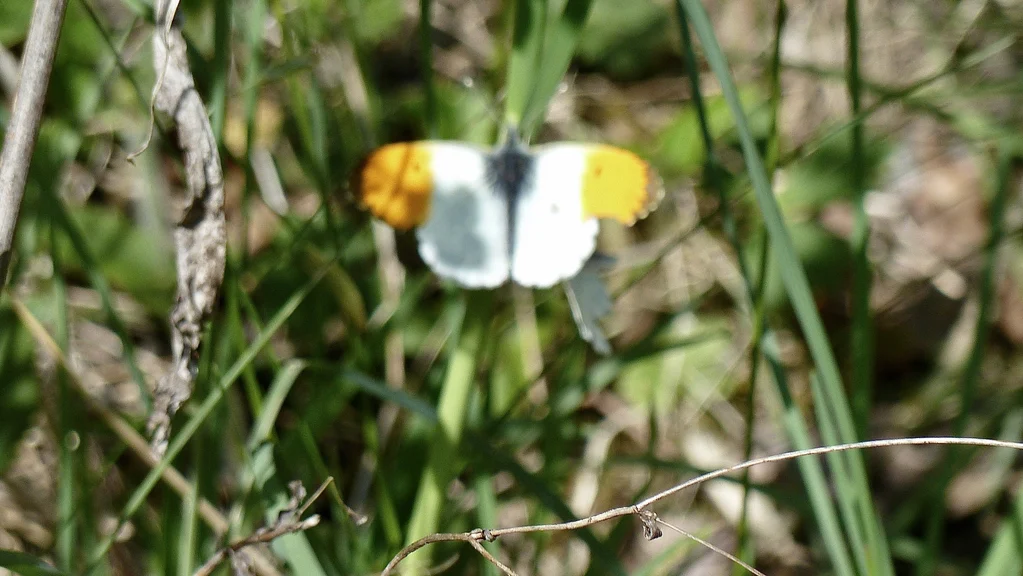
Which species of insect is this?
Anthocharis cardamines
